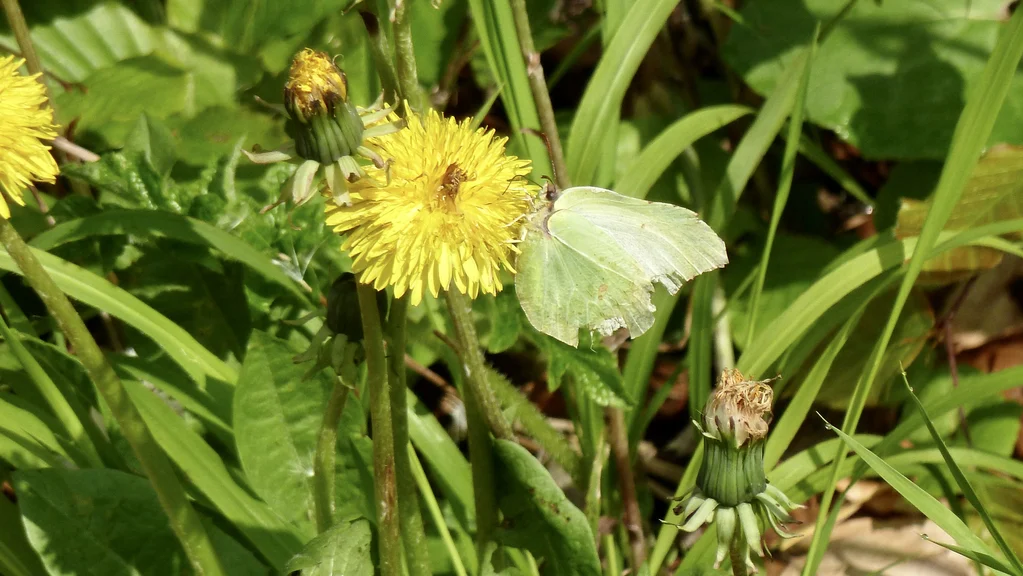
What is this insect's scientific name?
Gonepteryx rhamni
